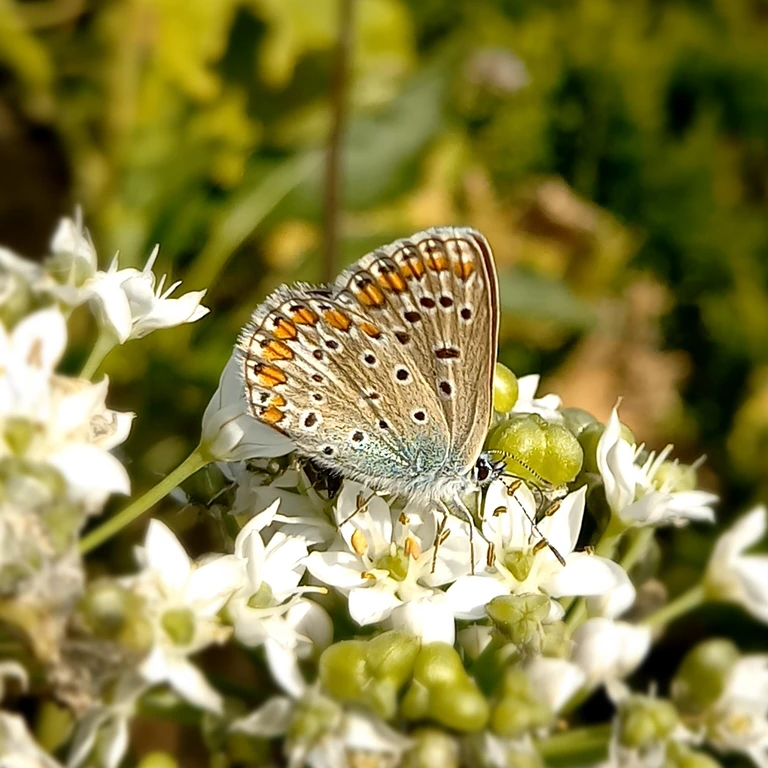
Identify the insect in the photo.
Polyommatus icarus
